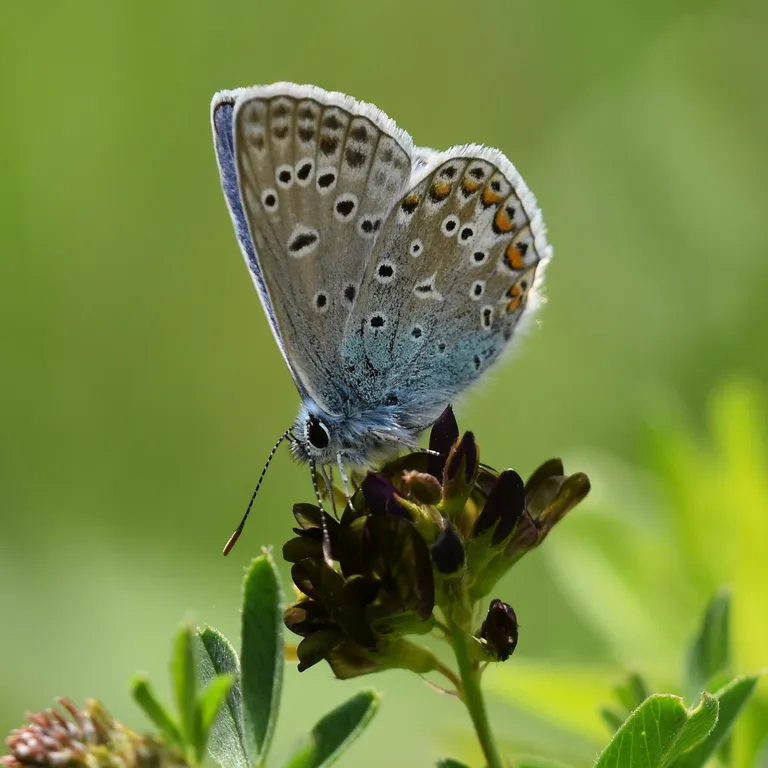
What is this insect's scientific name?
Polyommatus icarus
